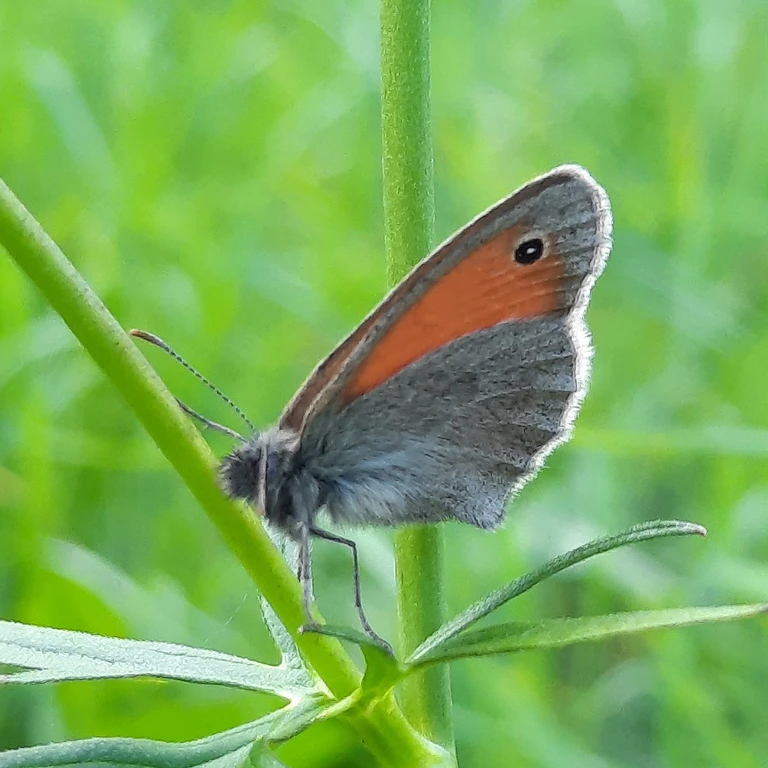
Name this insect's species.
Coenonympha pamphilus
